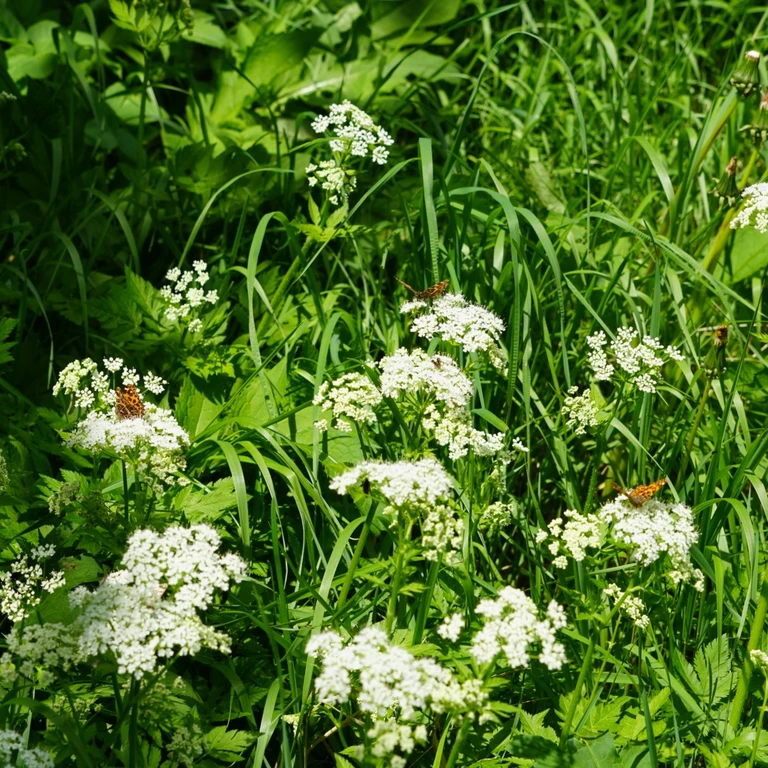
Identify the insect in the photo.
Araschnia levana
